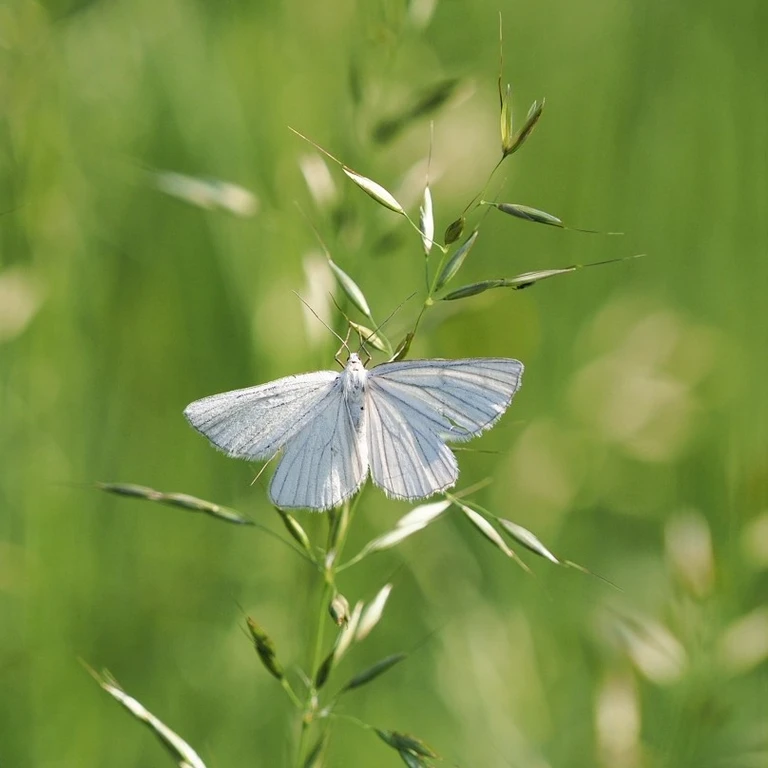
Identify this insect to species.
Siona lineata
